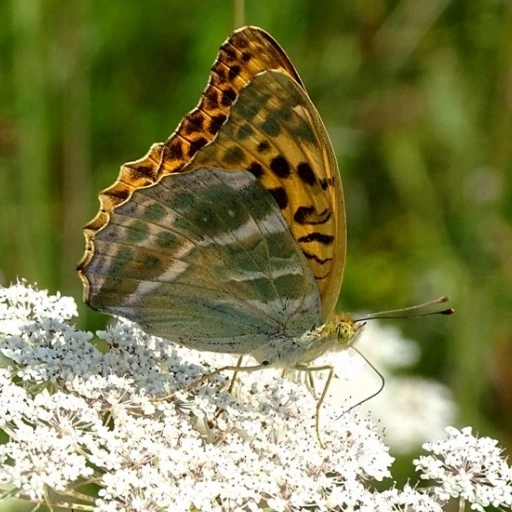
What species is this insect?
Argynnis paphia
